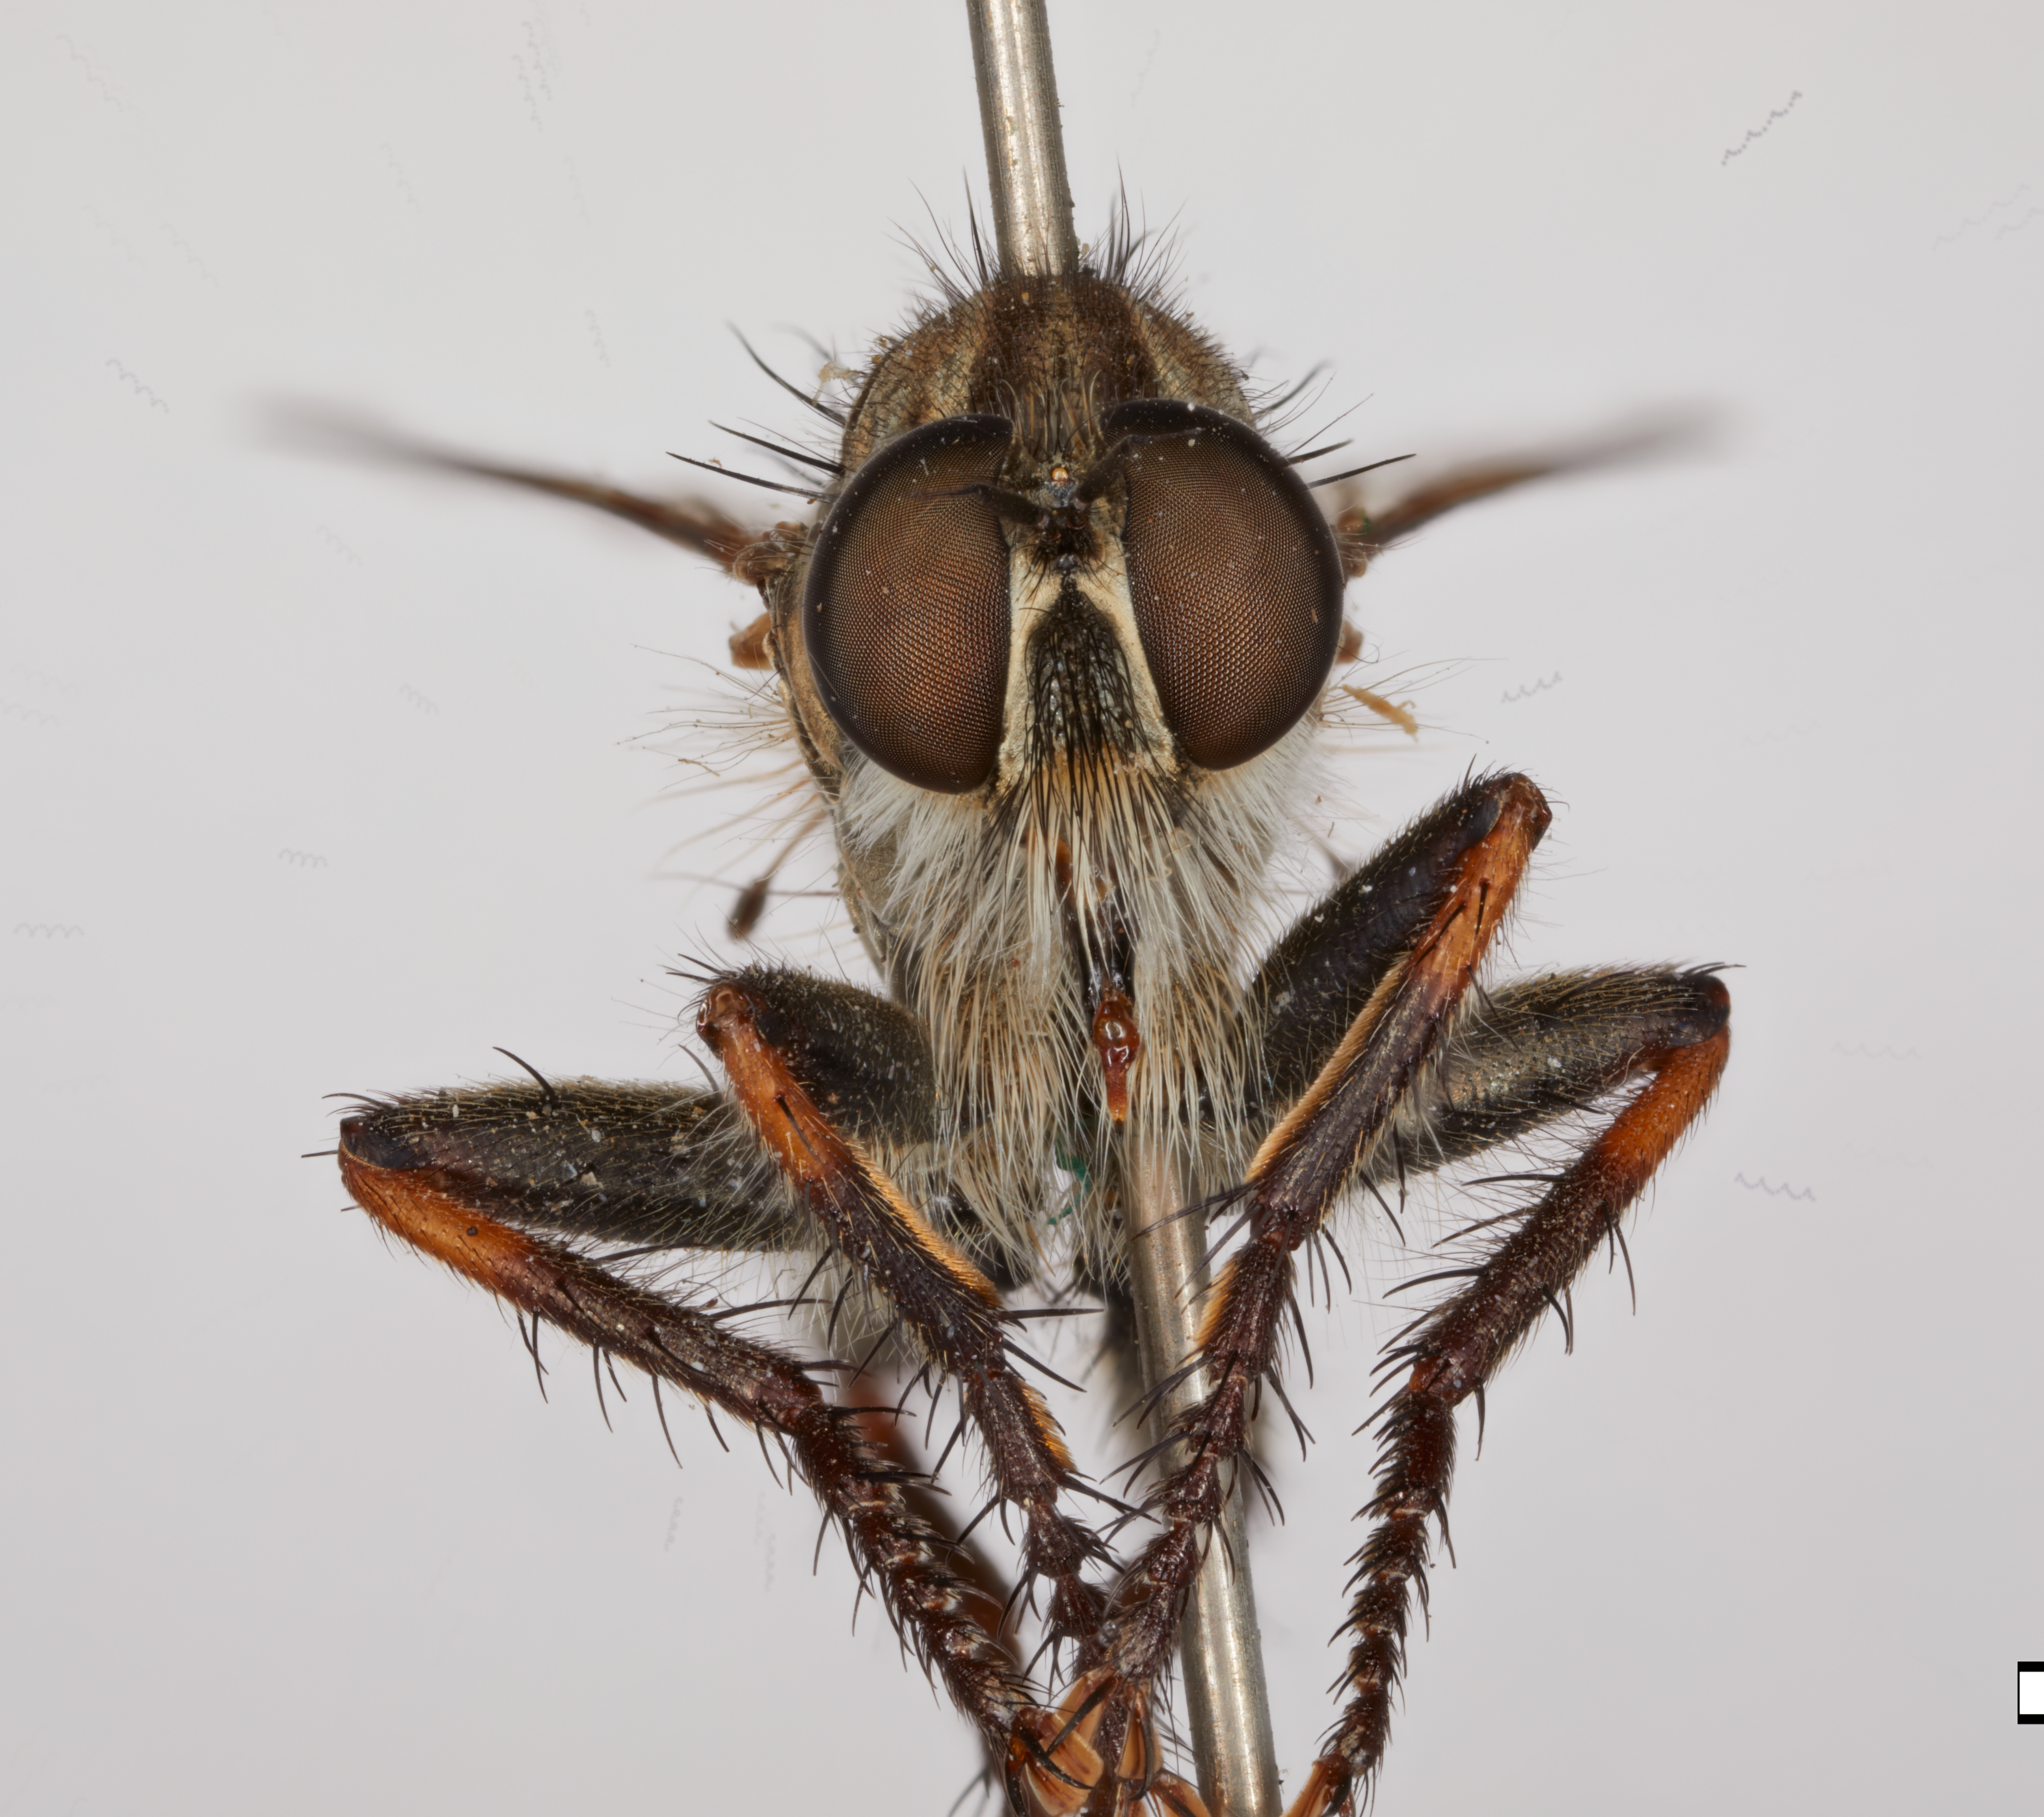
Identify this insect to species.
Asilus occidentalis
